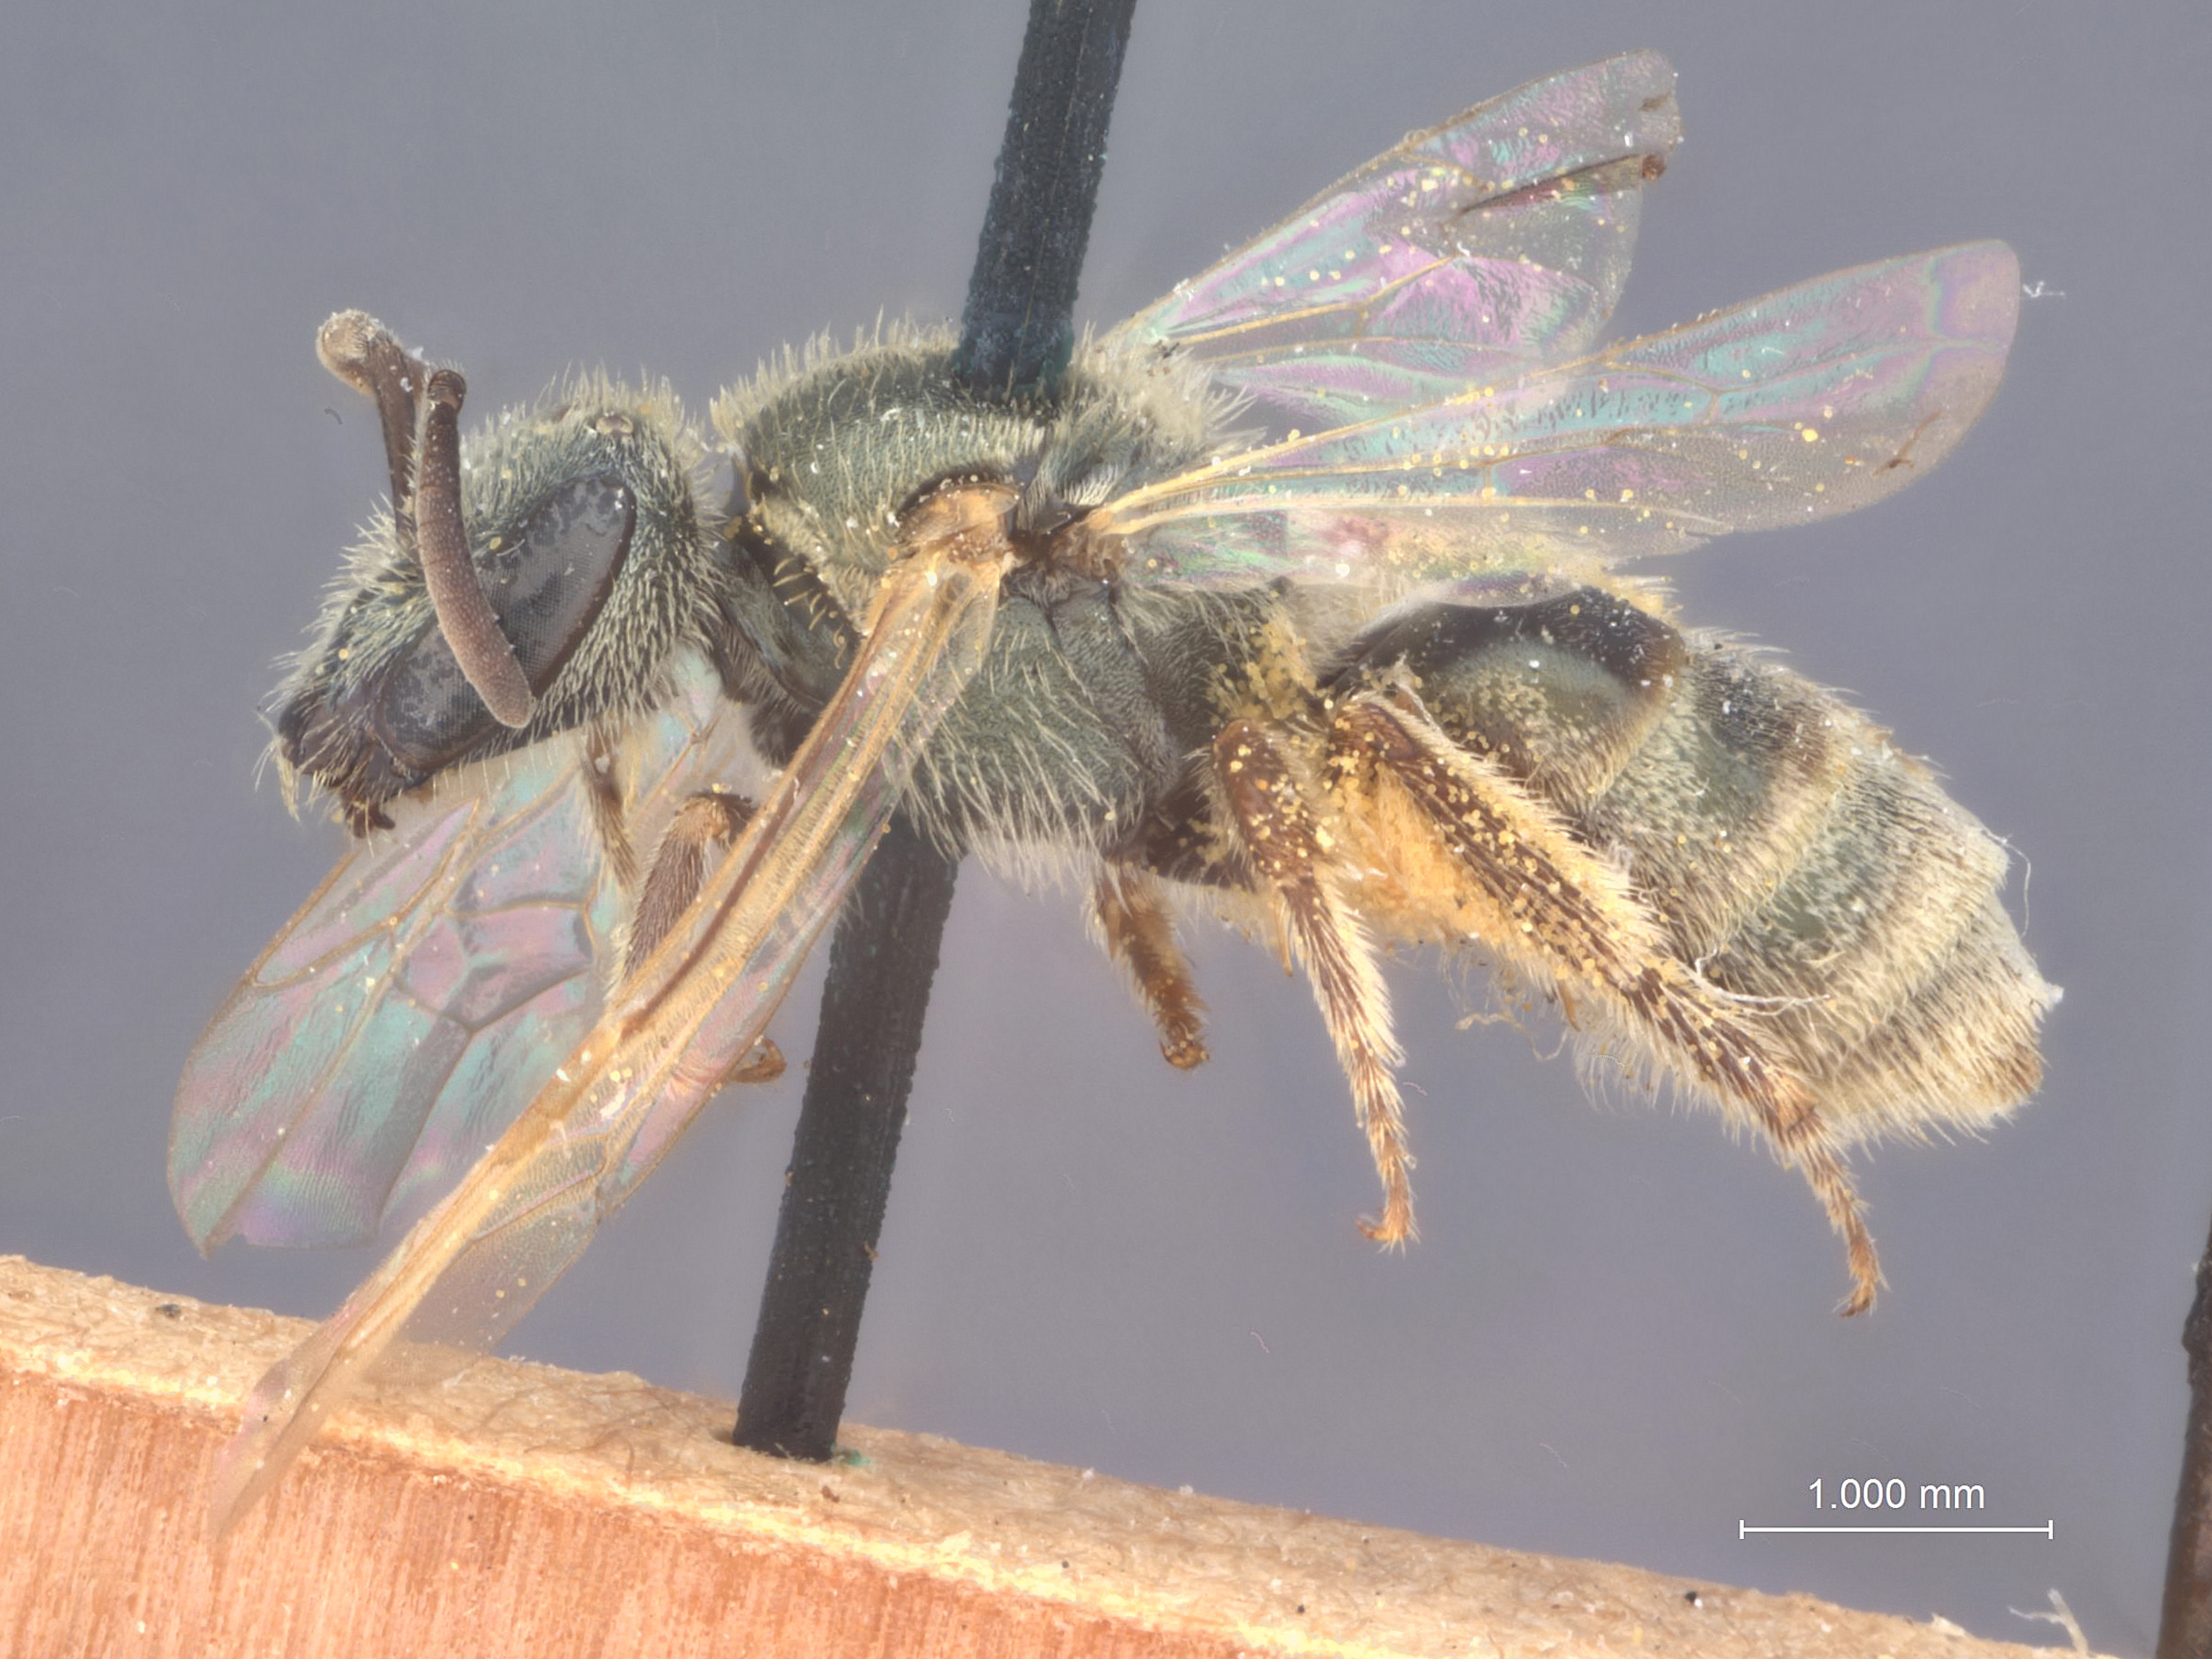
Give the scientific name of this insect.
Halictus pilosus (also Dialictus pilosus)
